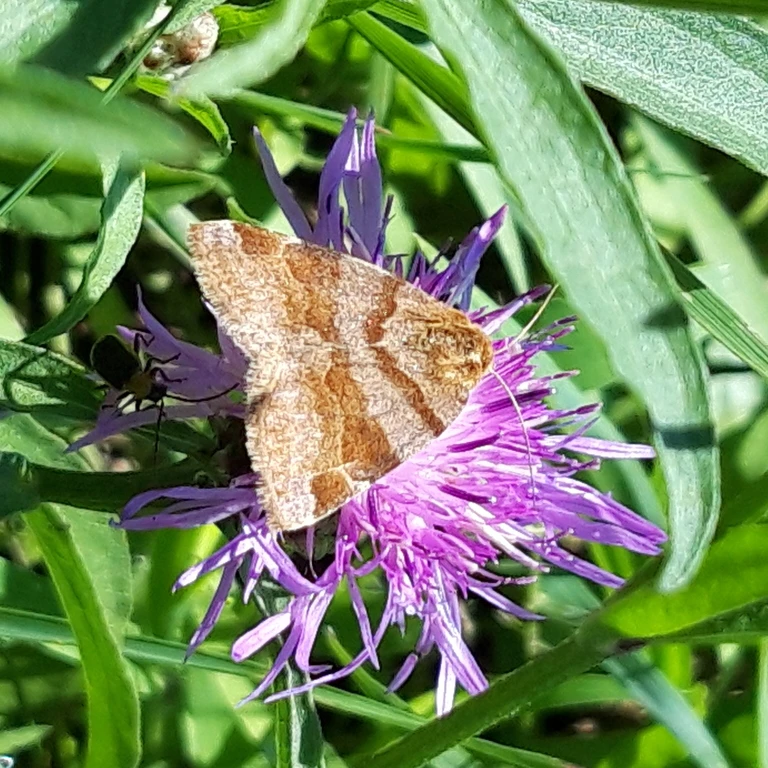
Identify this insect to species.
Euclidia glyphica
